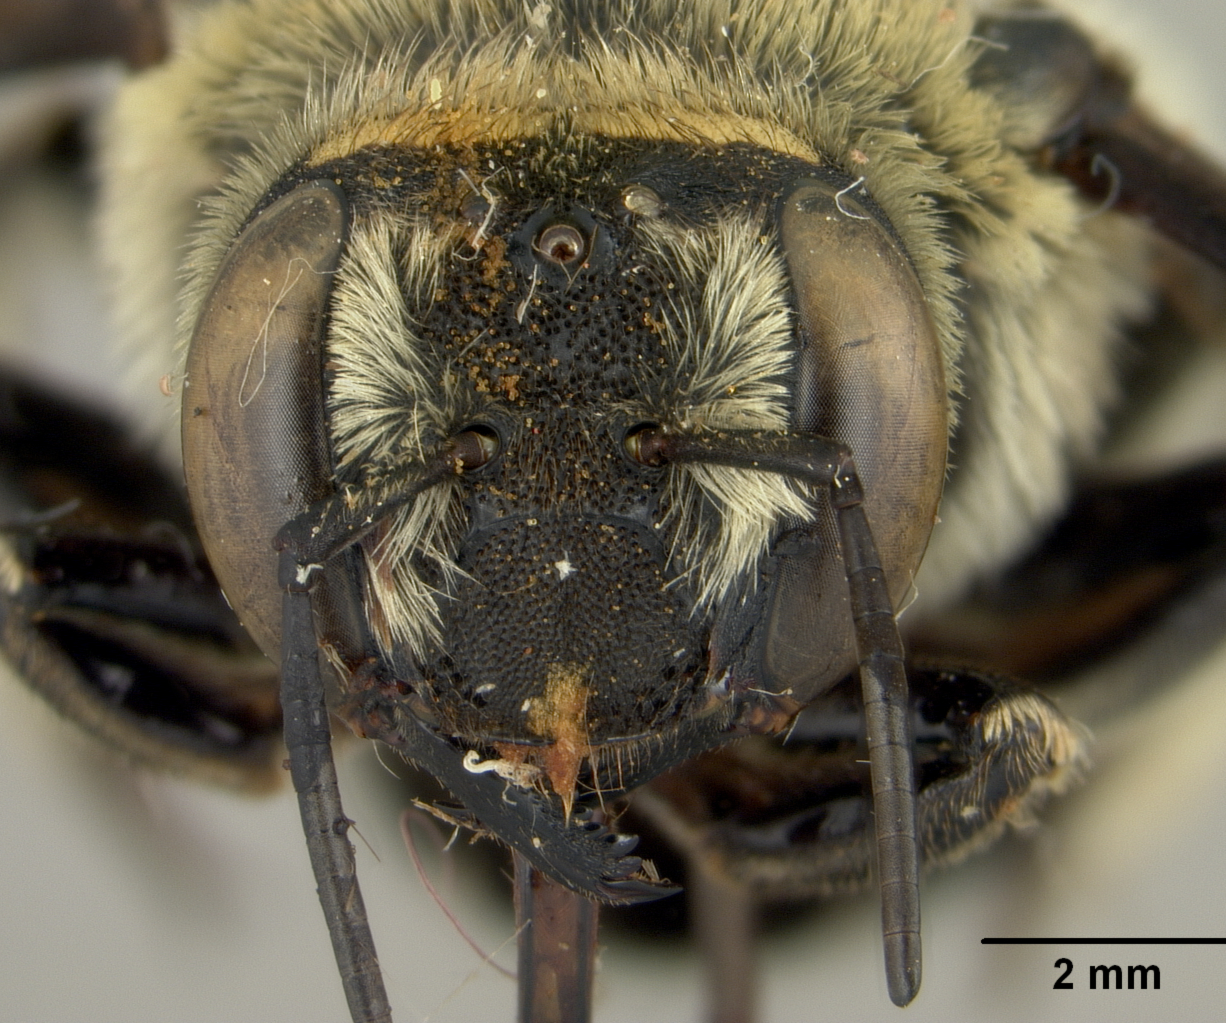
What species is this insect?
Melanthidium carri
